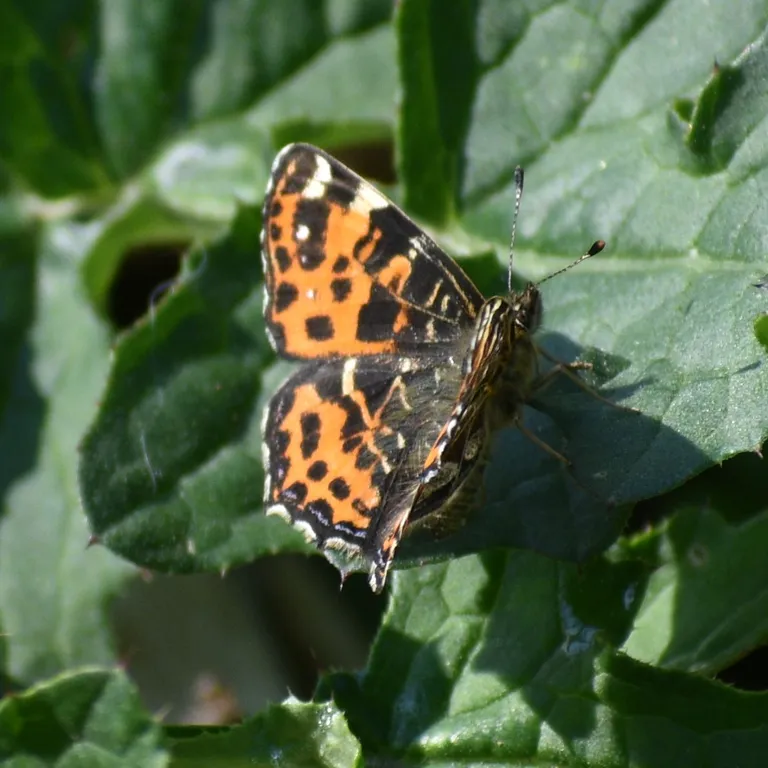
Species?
Araschnia levana
